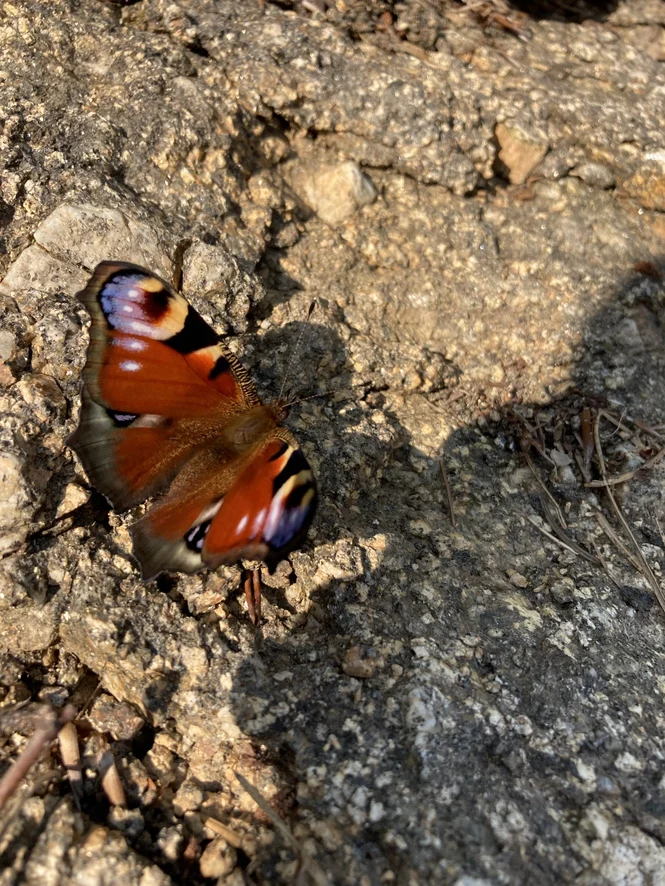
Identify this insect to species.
Aglais io
